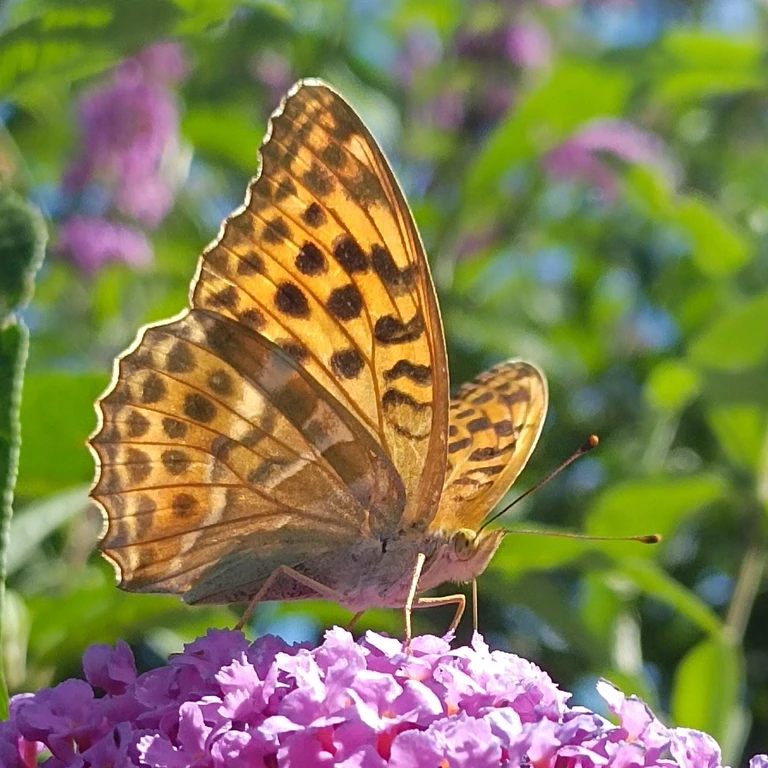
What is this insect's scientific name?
Argynnis paphia
